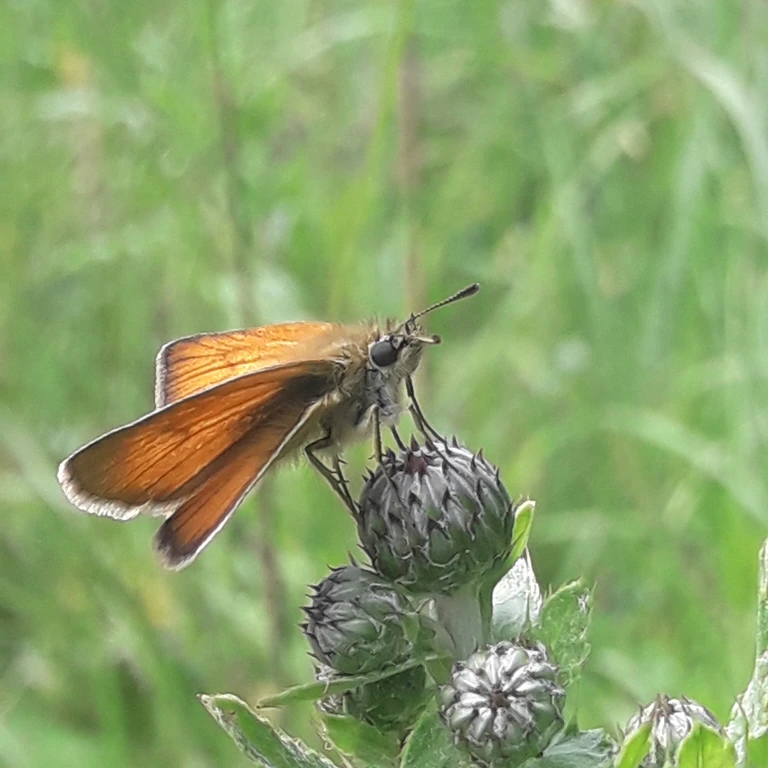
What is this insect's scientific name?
Thymelicus lineola
